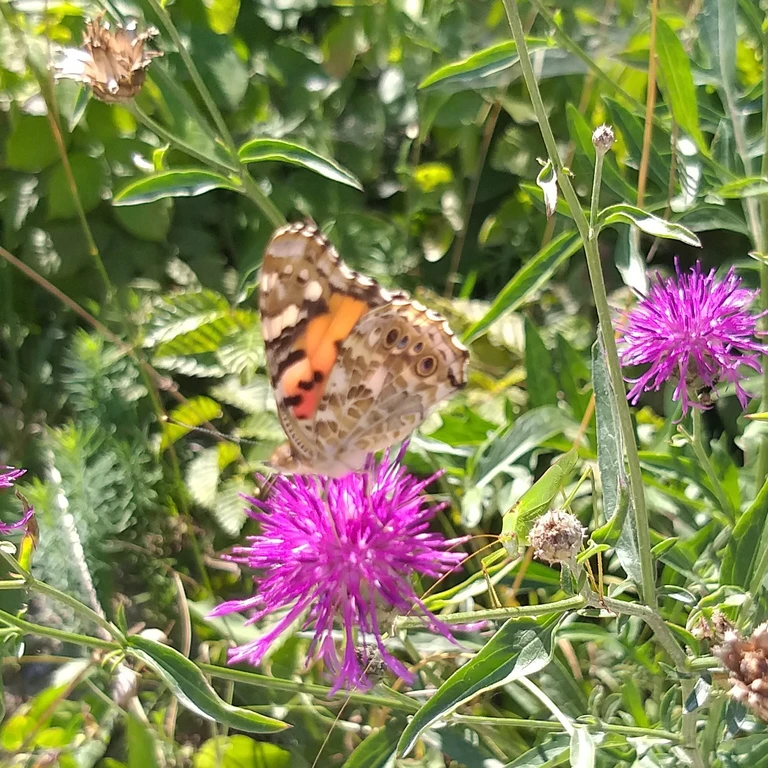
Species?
Vanessa cardui
